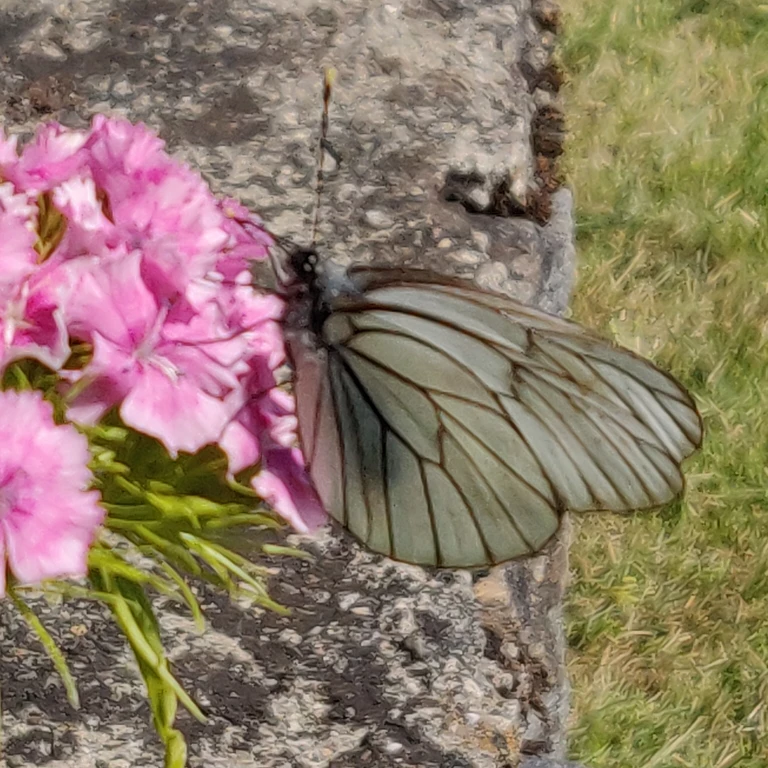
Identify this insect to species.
Aporia crataegi
